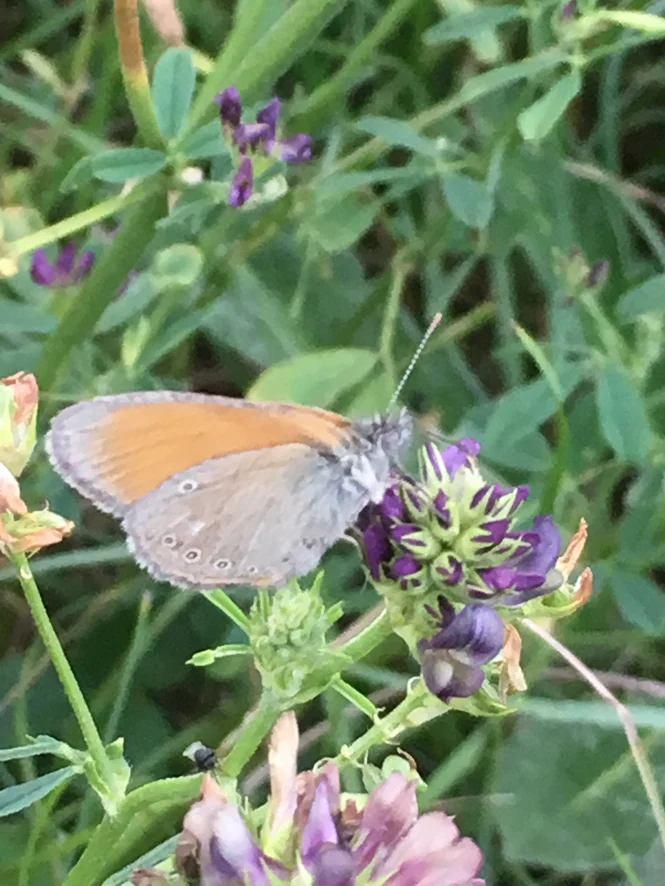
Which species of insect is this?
Coenonympha glycerion (also Coenonympha iphis)
